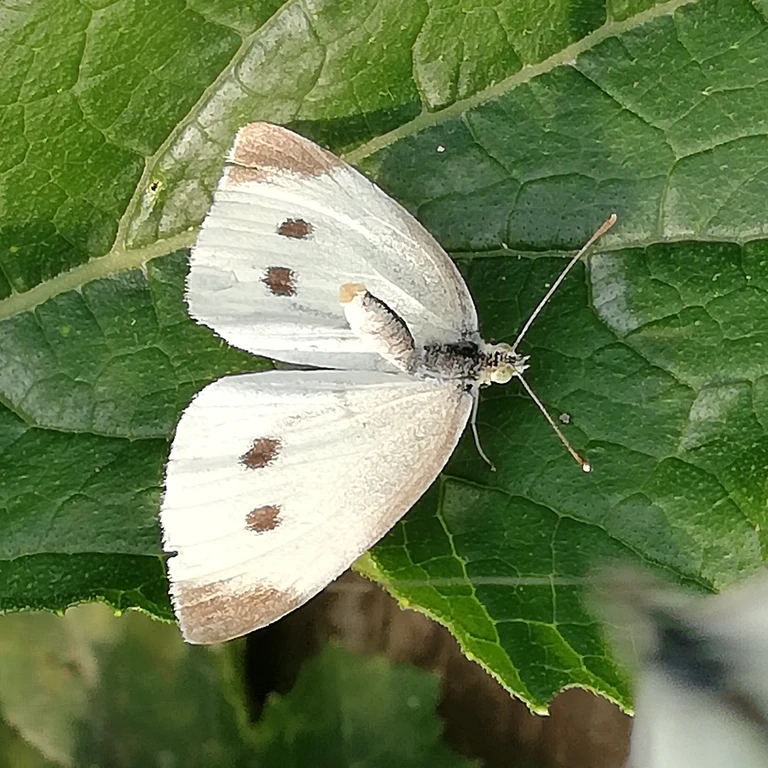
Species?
Pieris rapae
